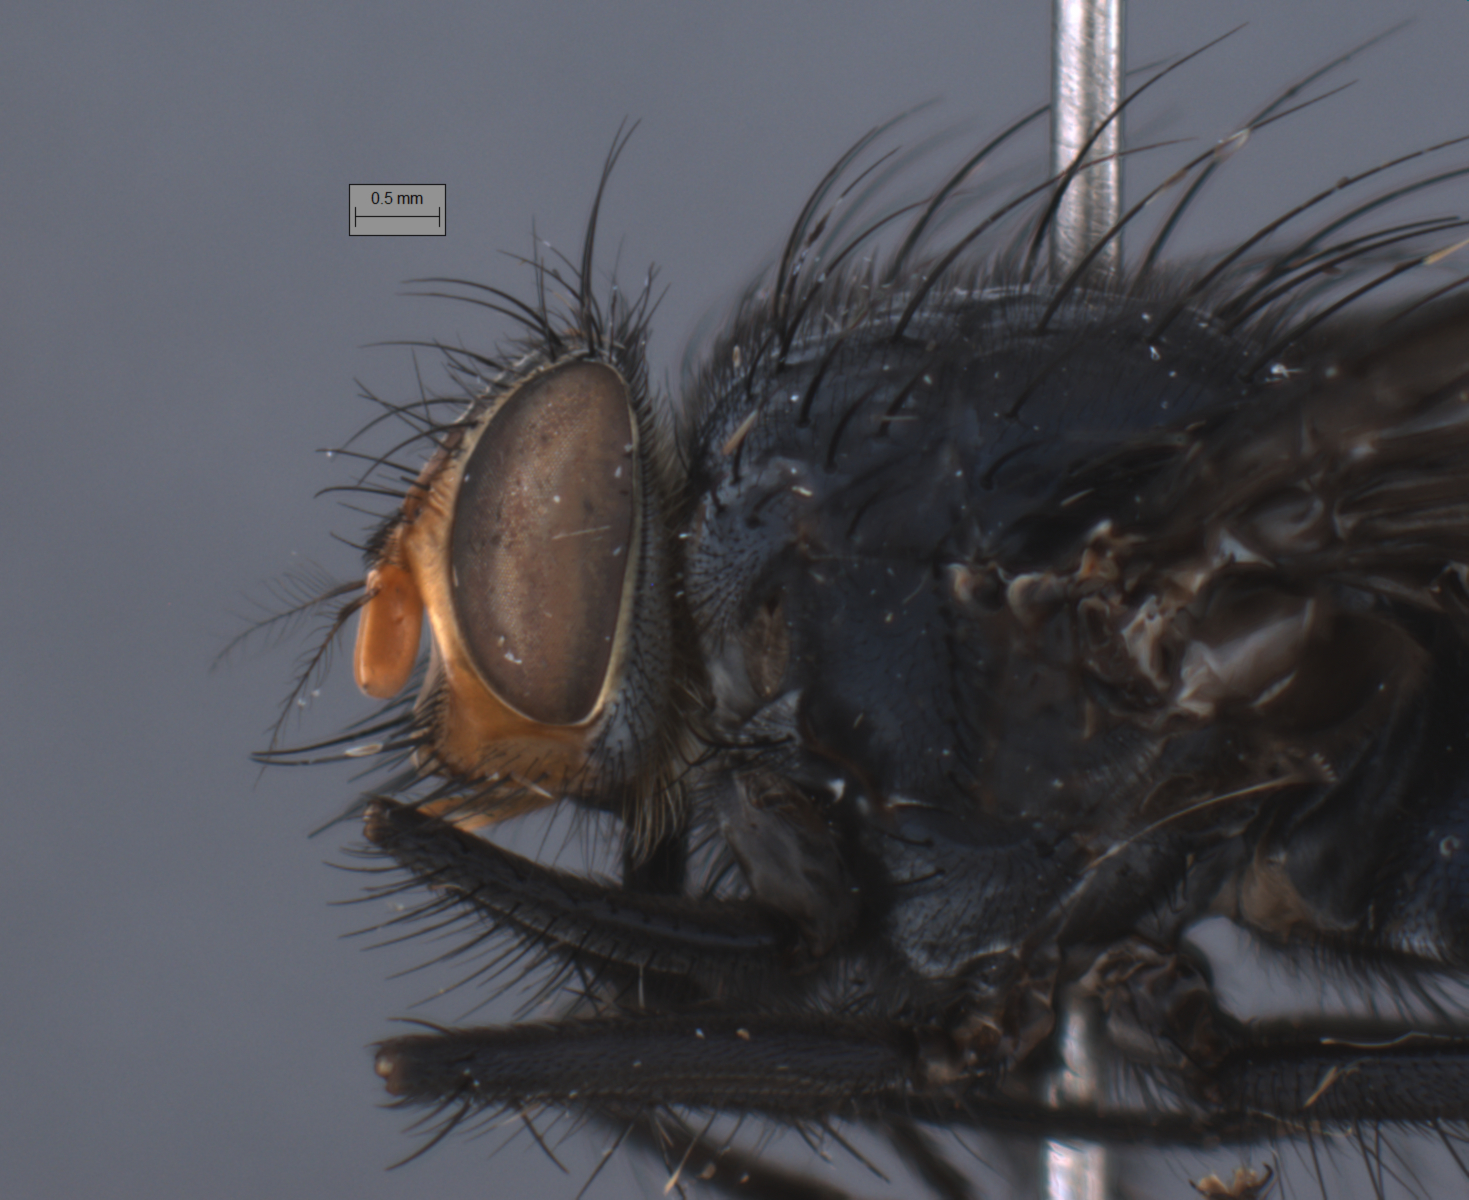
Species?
Huascaromusca xanthorrhina
